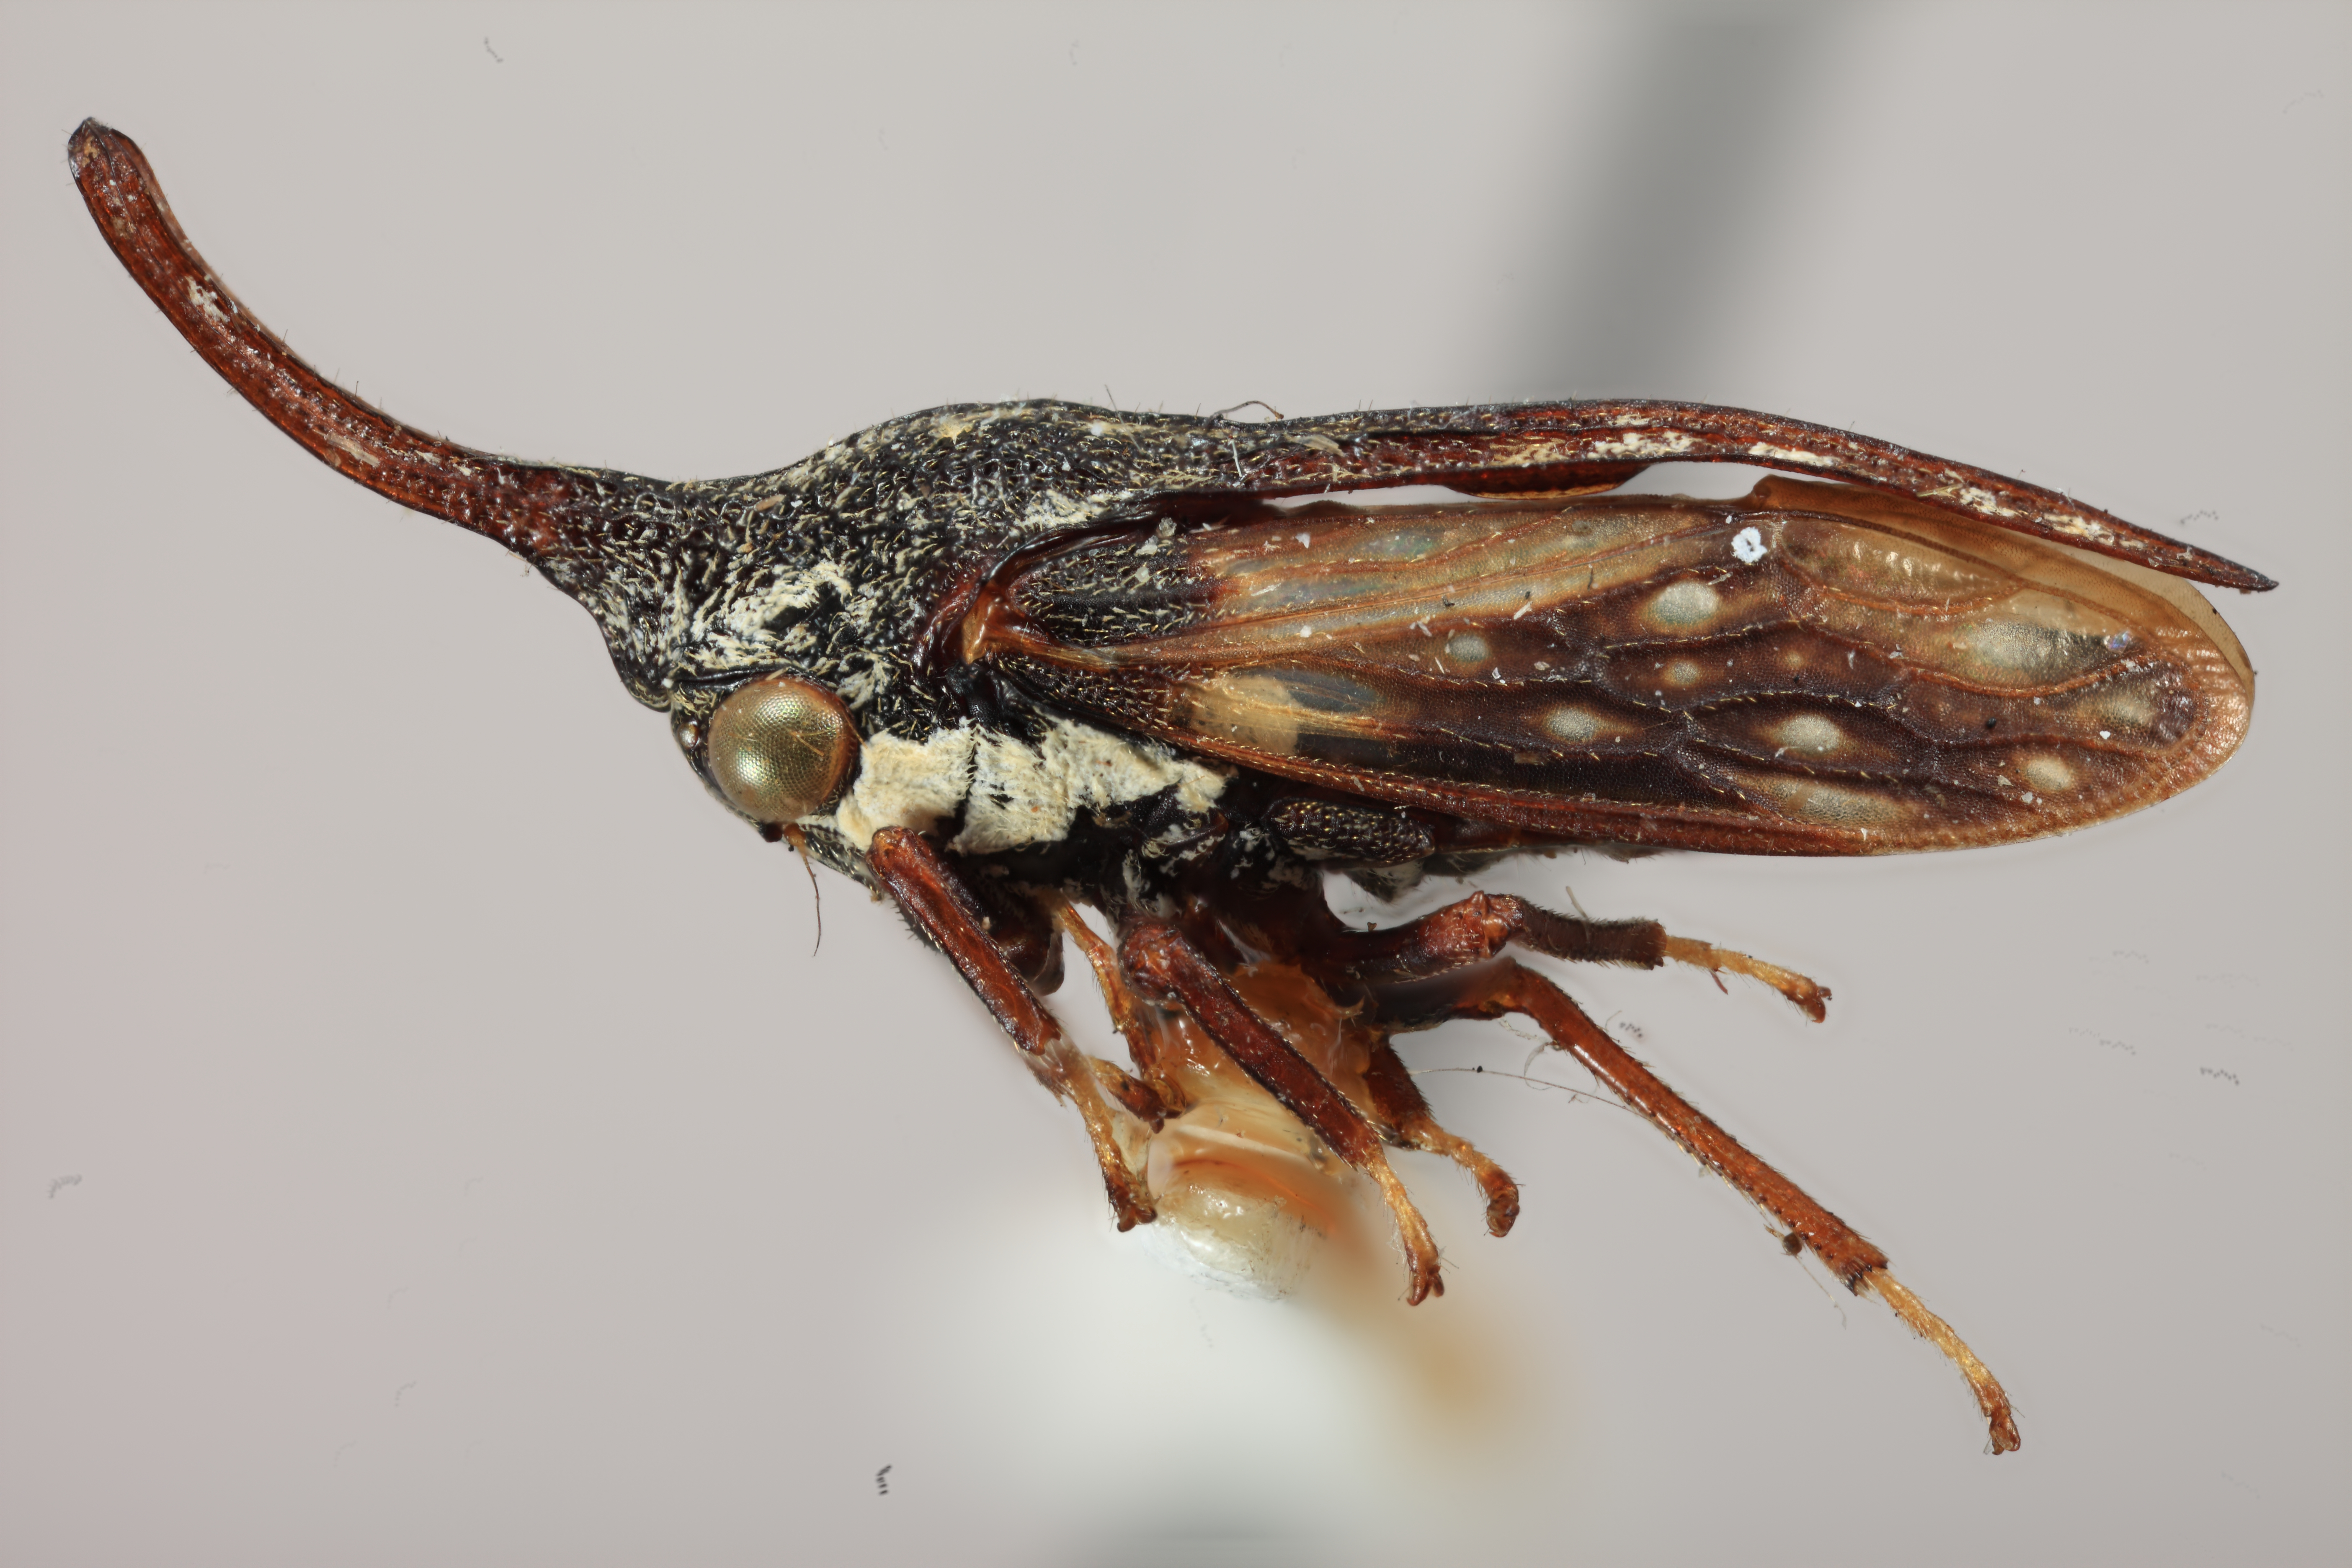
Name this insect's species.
Orekthophora cornuta
